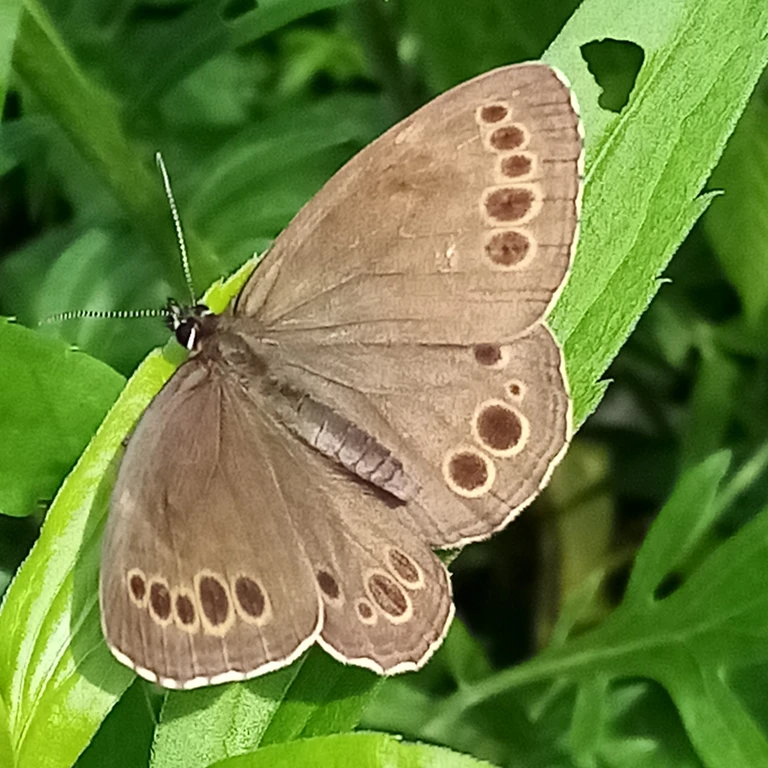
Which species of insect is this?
Lopinga achine (also Pararge achine)
